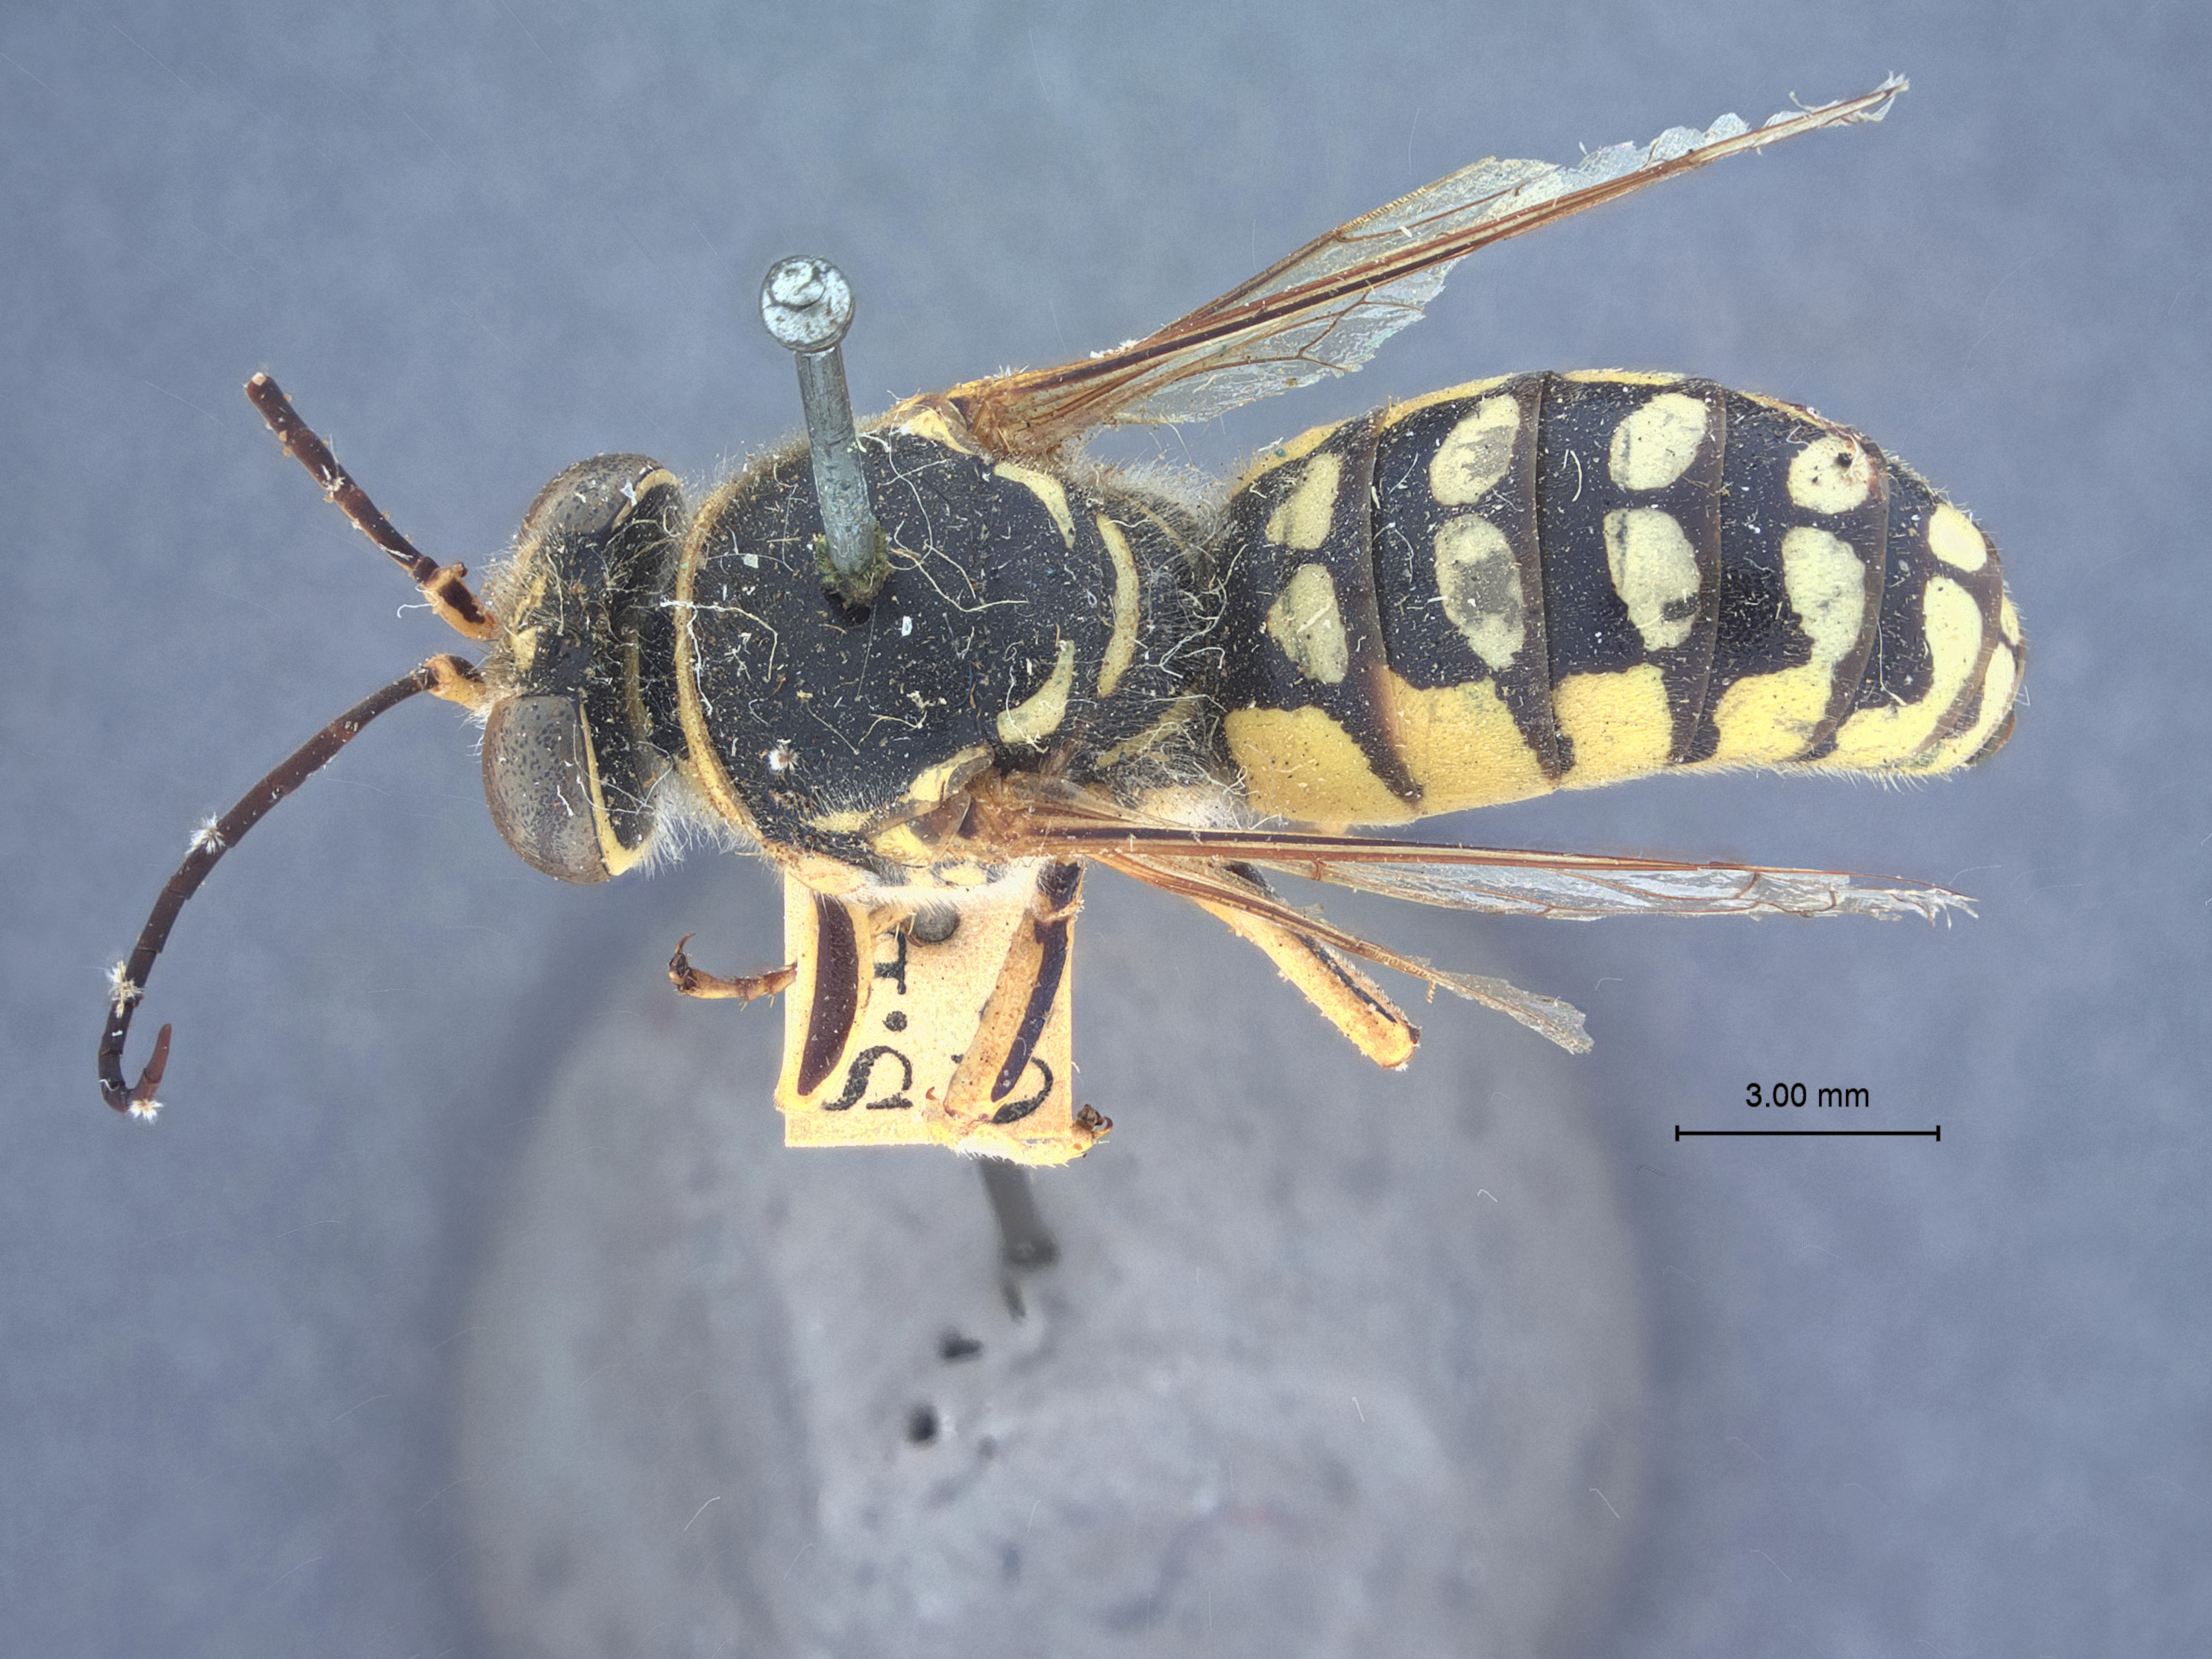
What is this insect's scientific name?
Stictiella bituberculata
